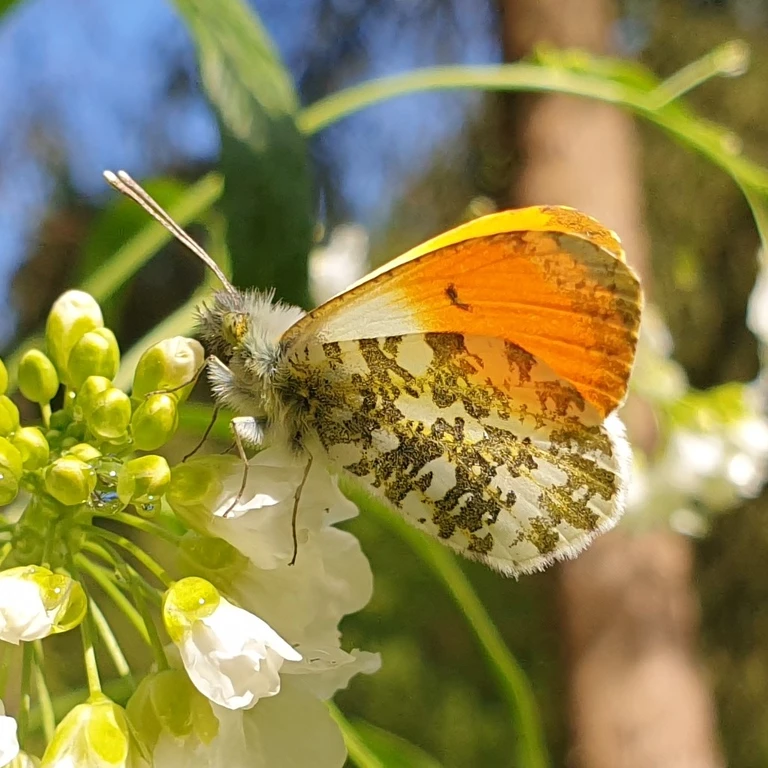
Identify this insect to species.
Anthocharis cardamines
